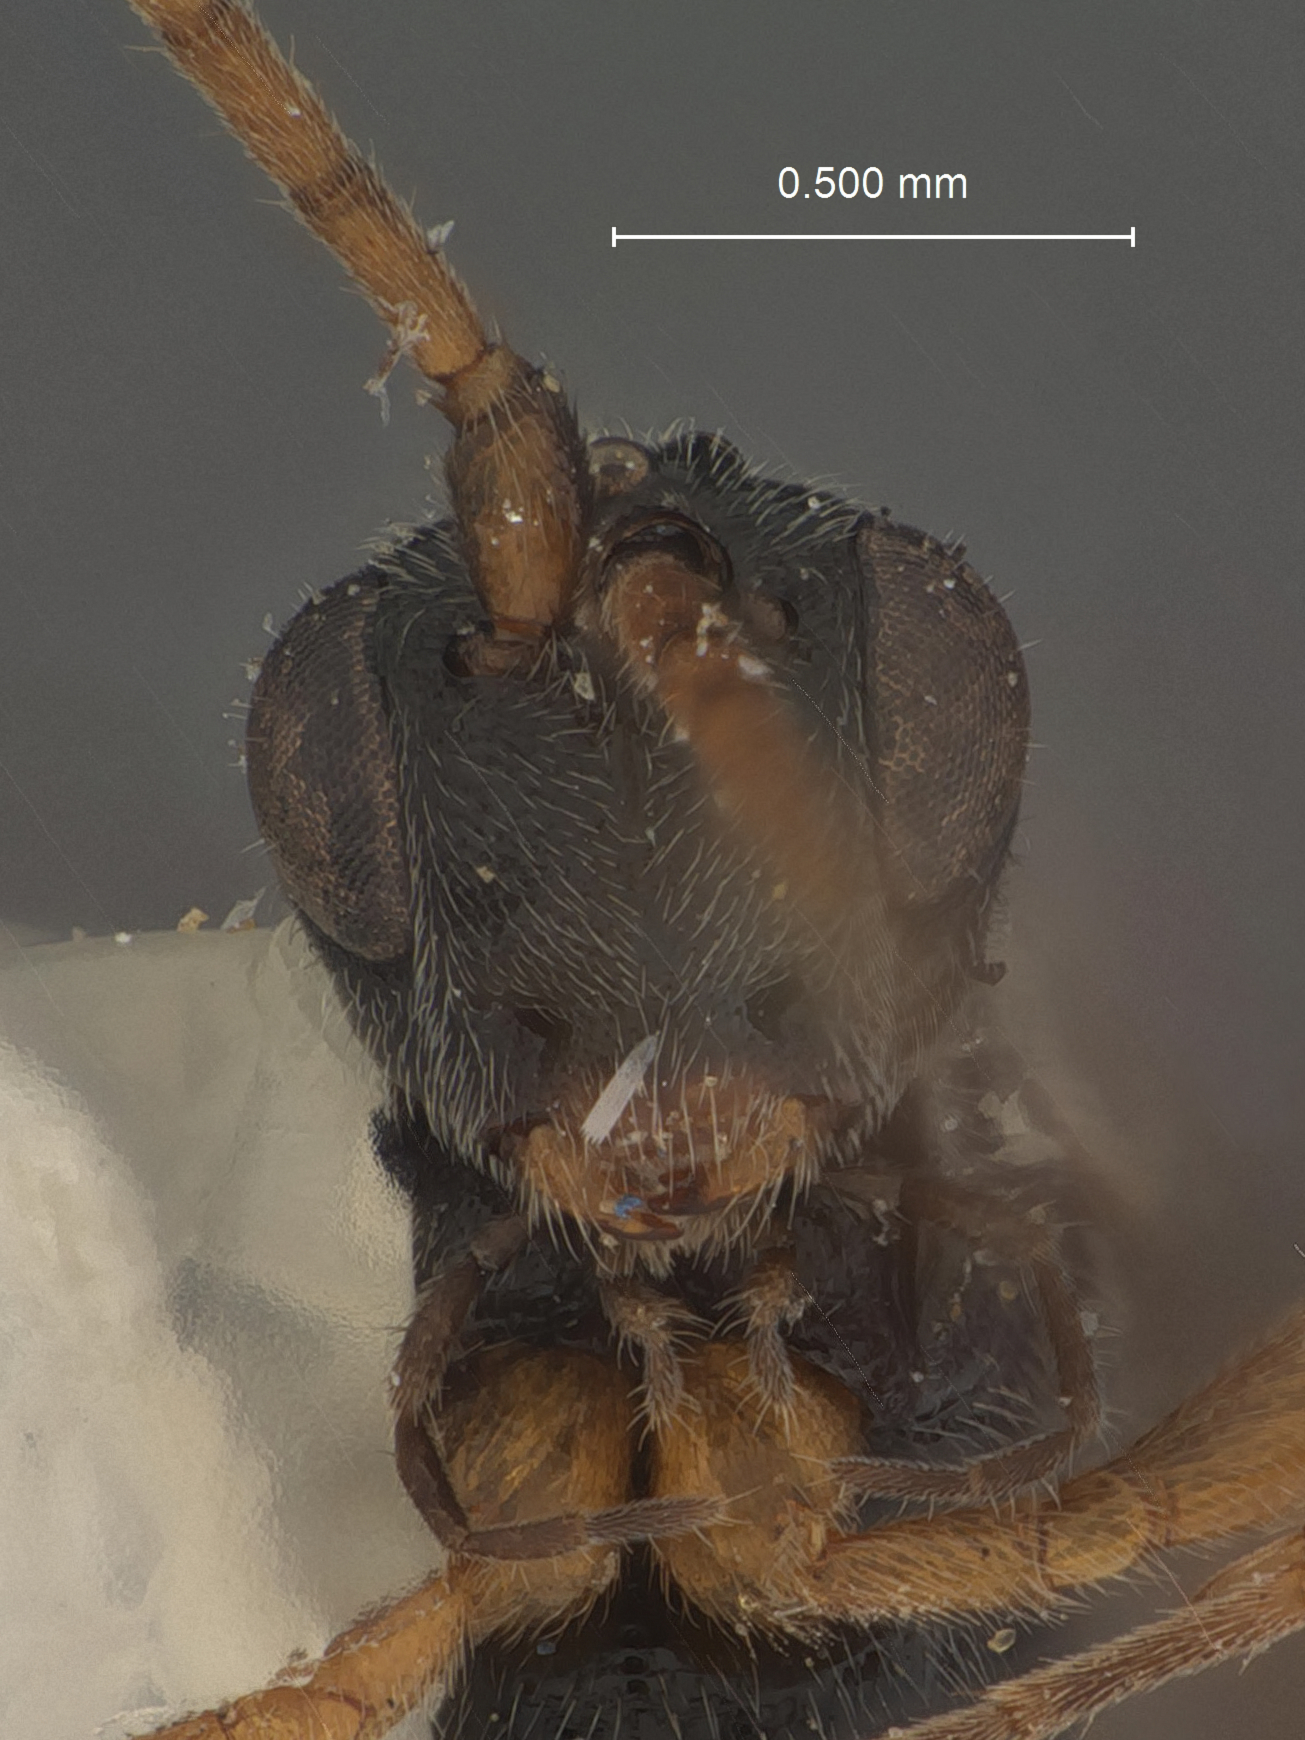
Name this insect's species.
Orgilus lunnaris
